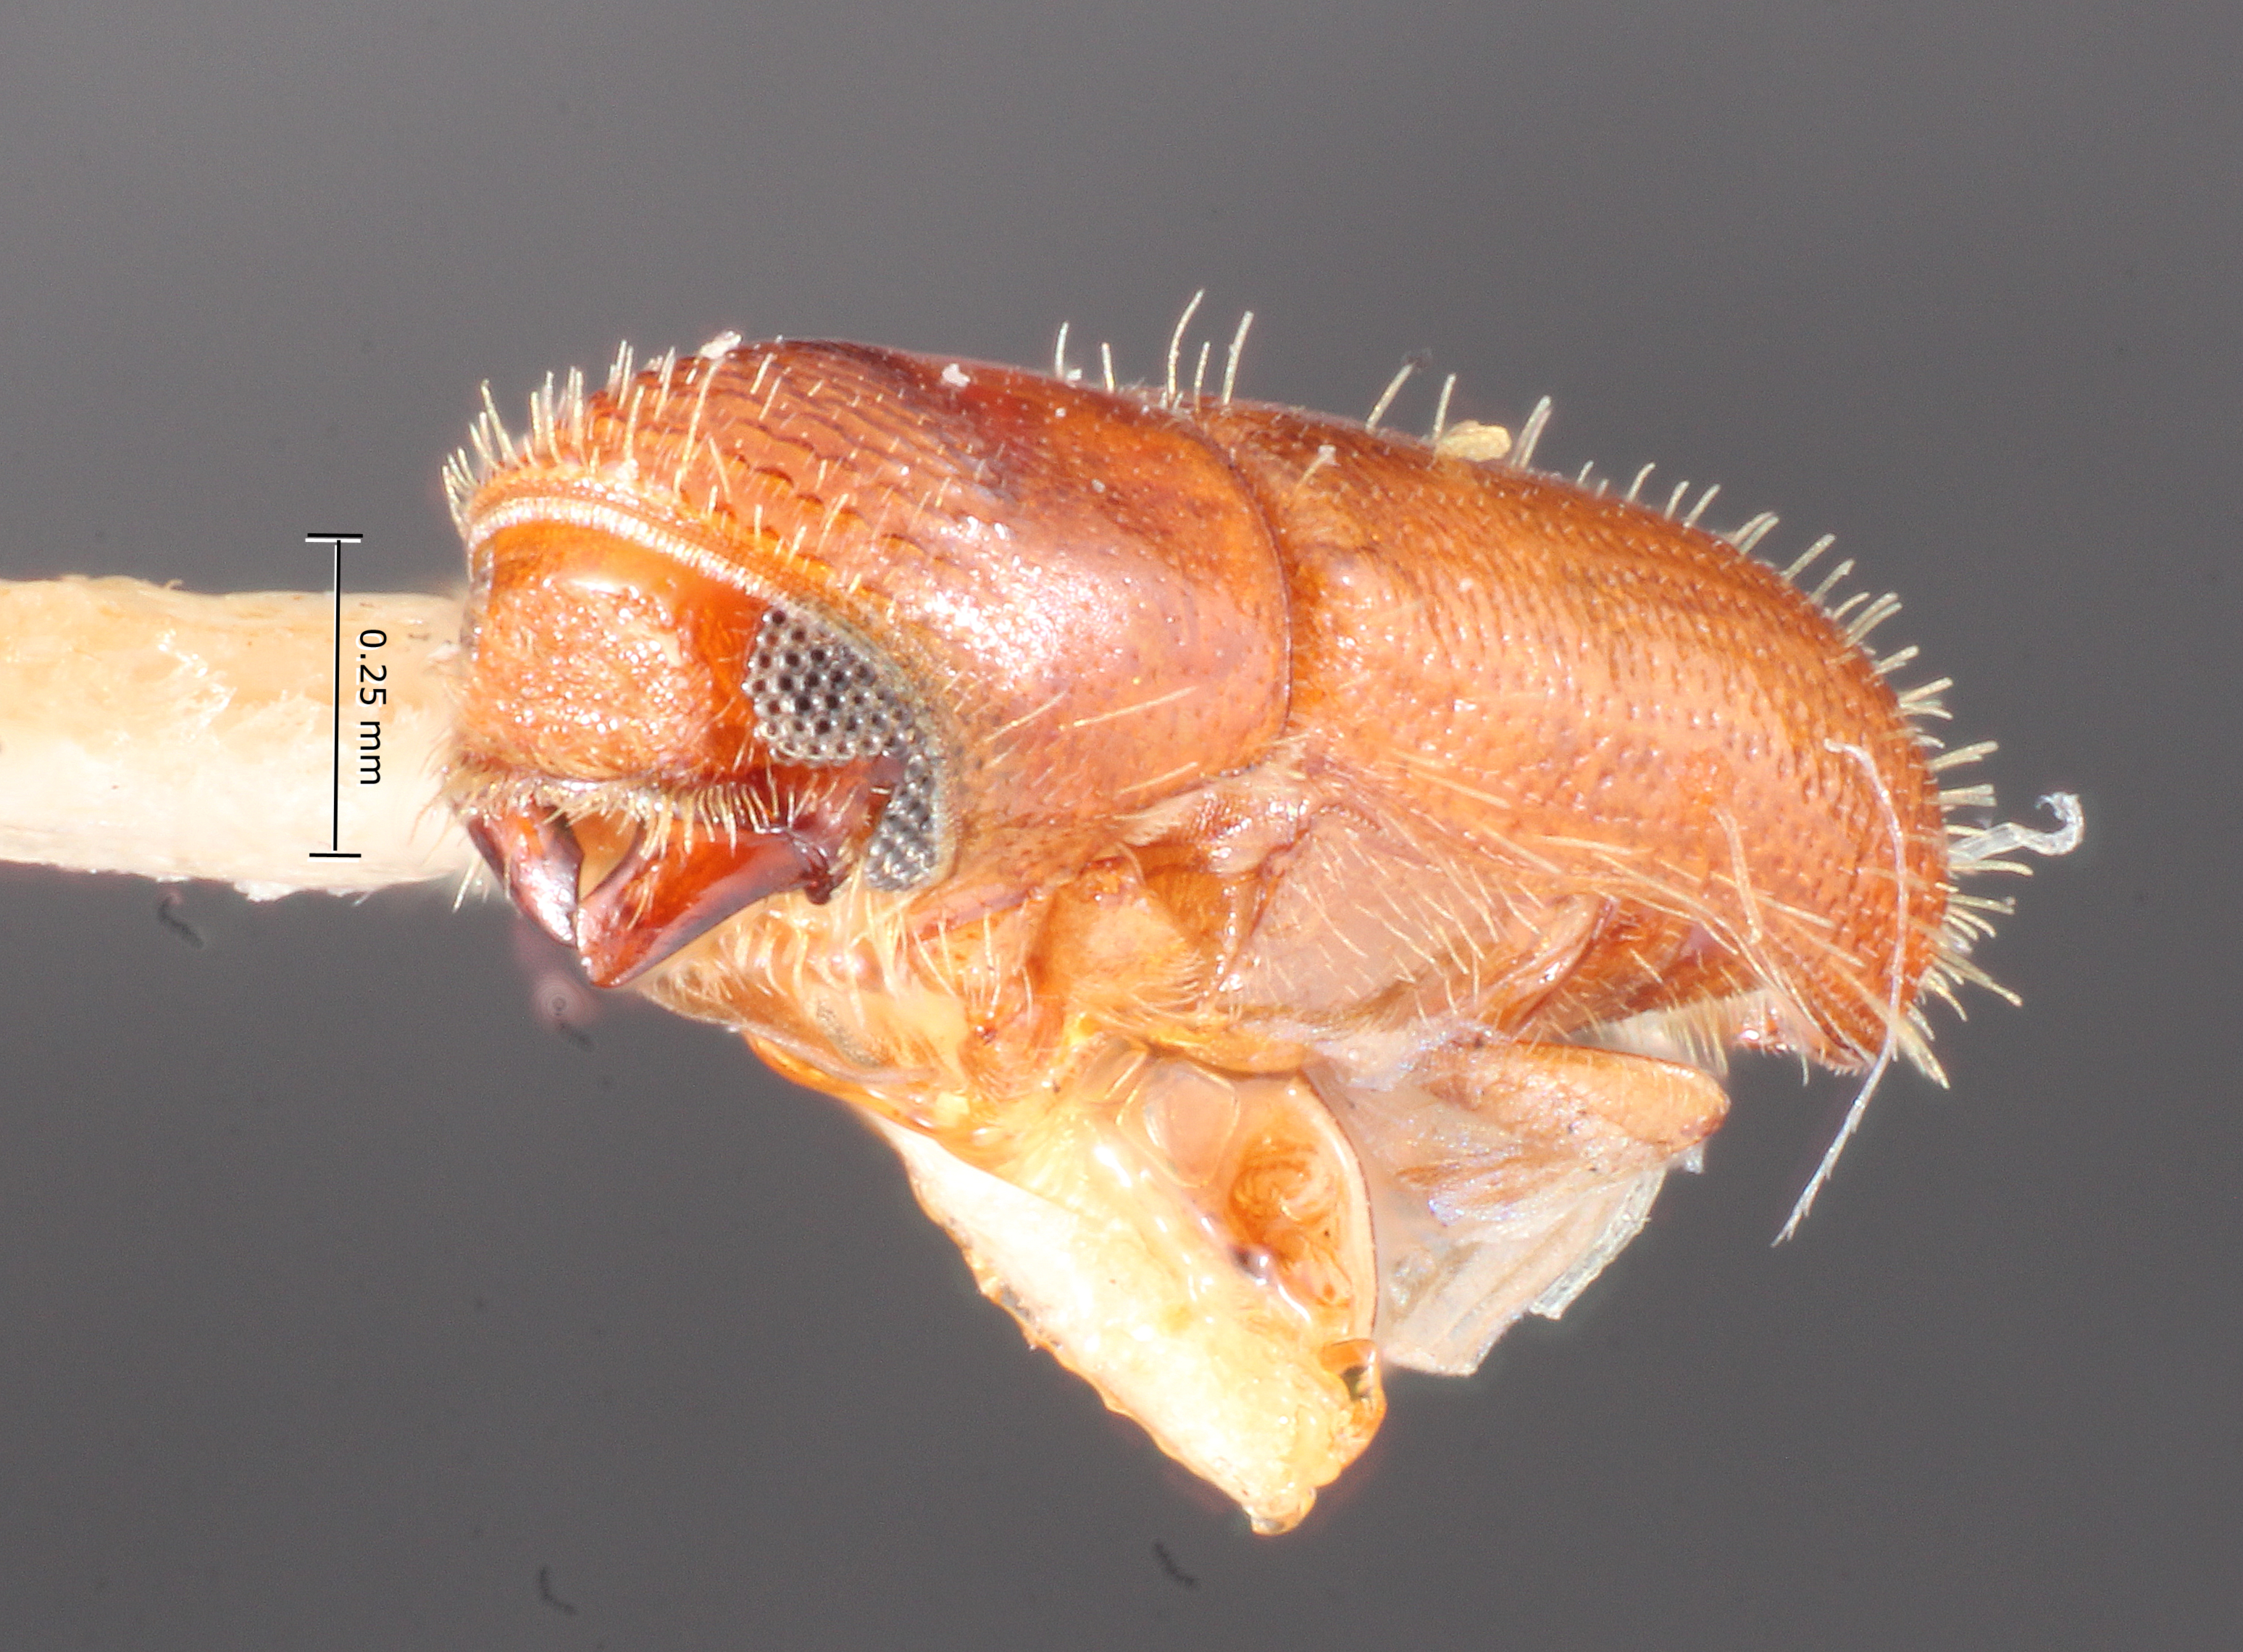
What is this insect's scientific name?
Gnatholeptus mandibularis
